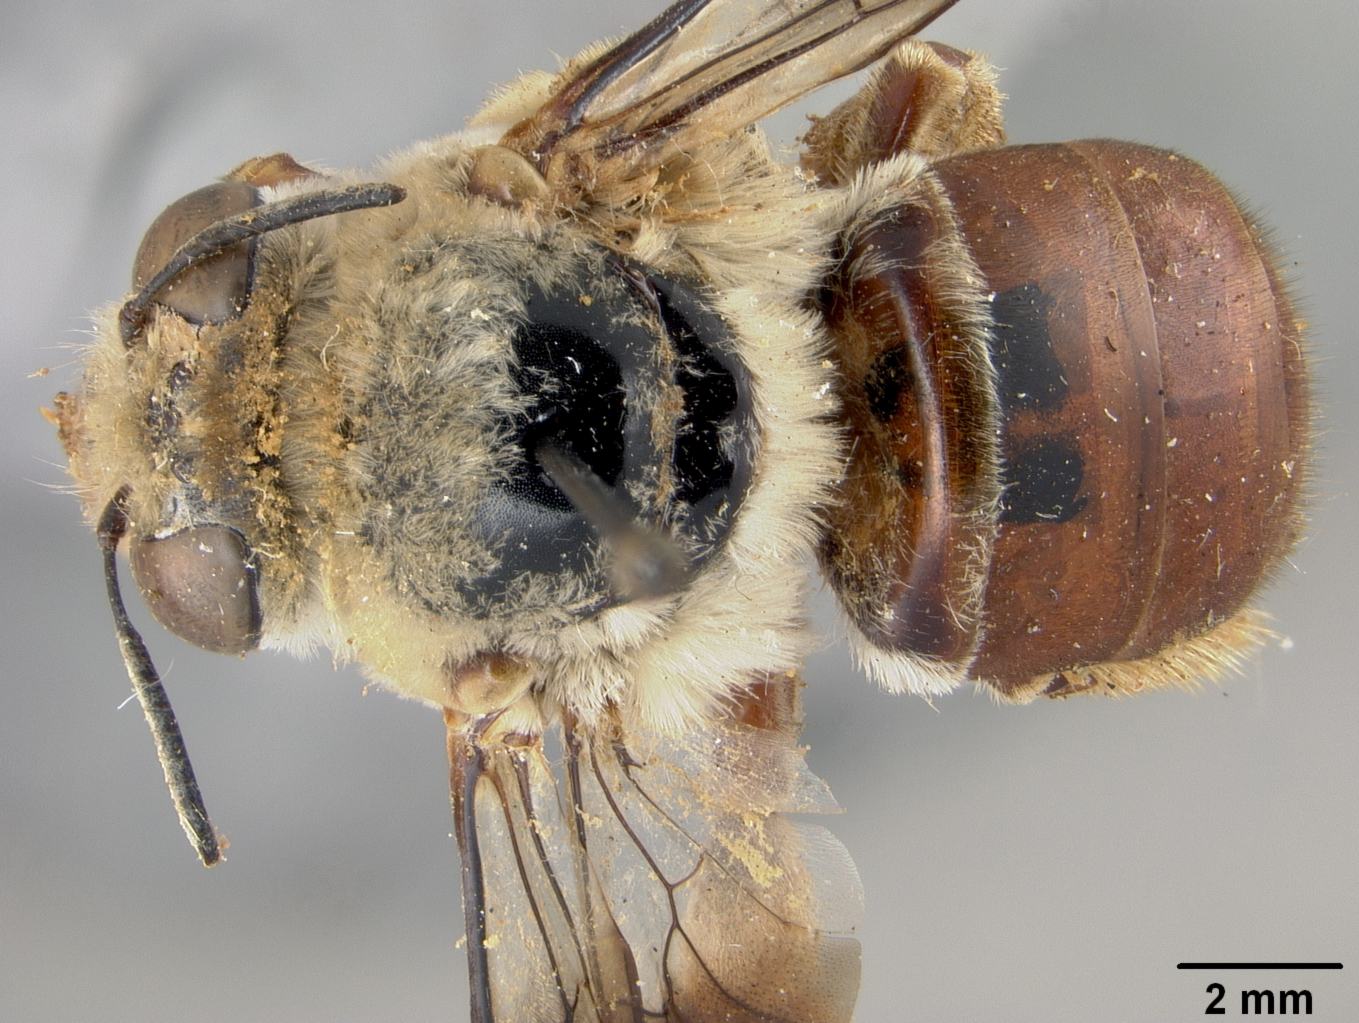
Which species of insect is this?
Centris bimaculata
